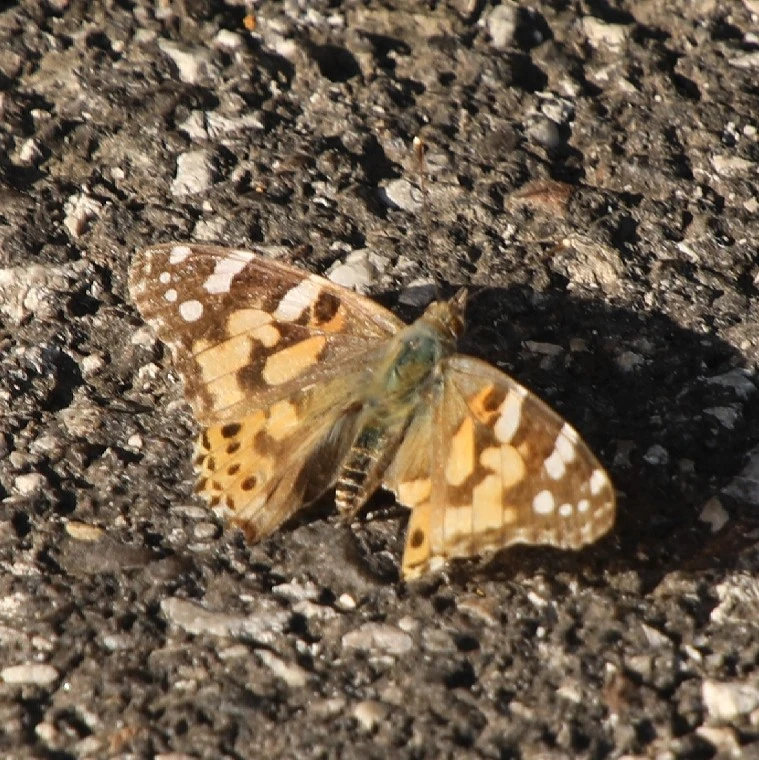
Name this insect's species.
Vanessa cardui
